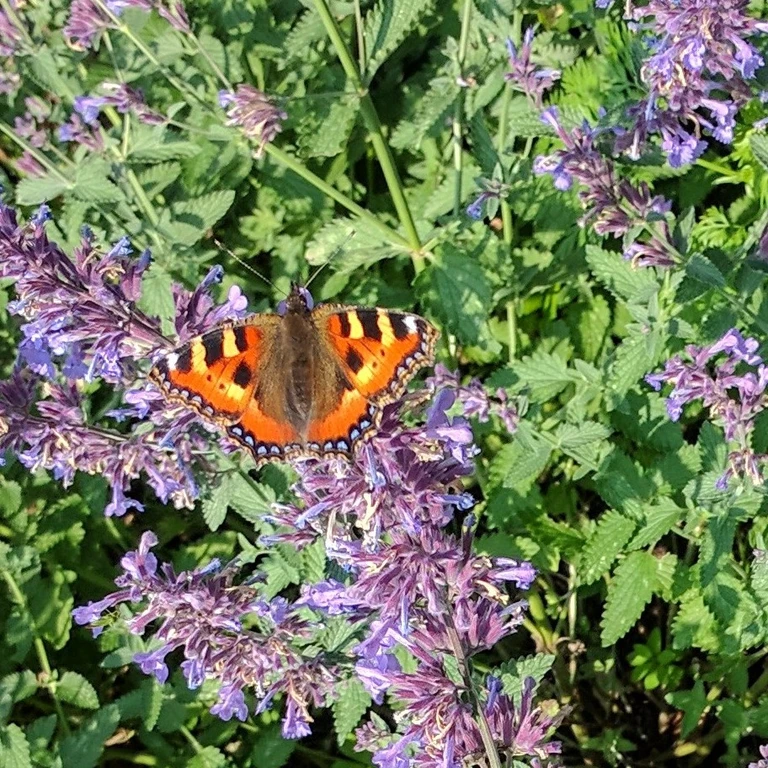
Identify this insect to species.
Aglais urticae
